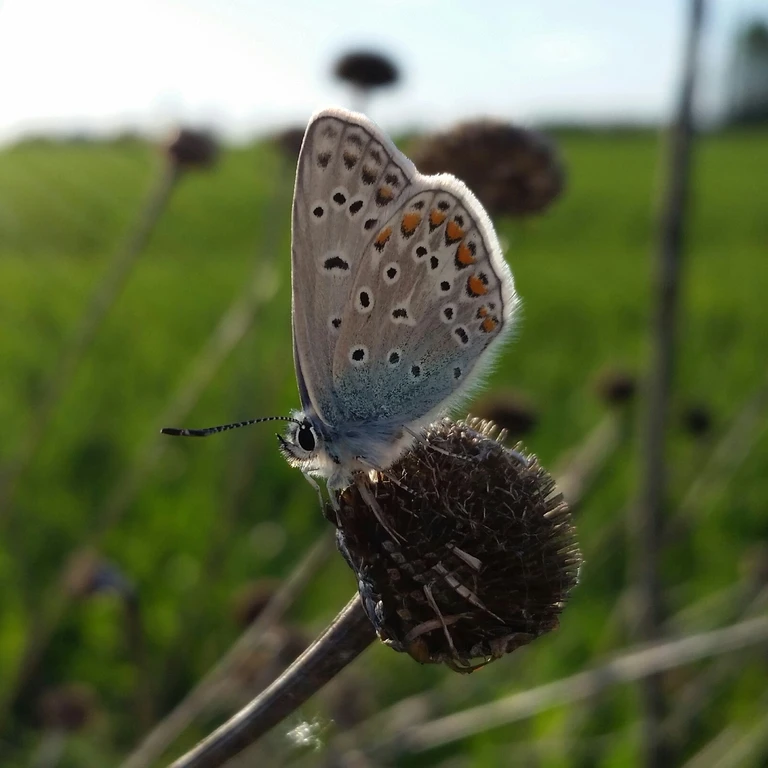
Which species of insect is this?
Polyommatus icarus
